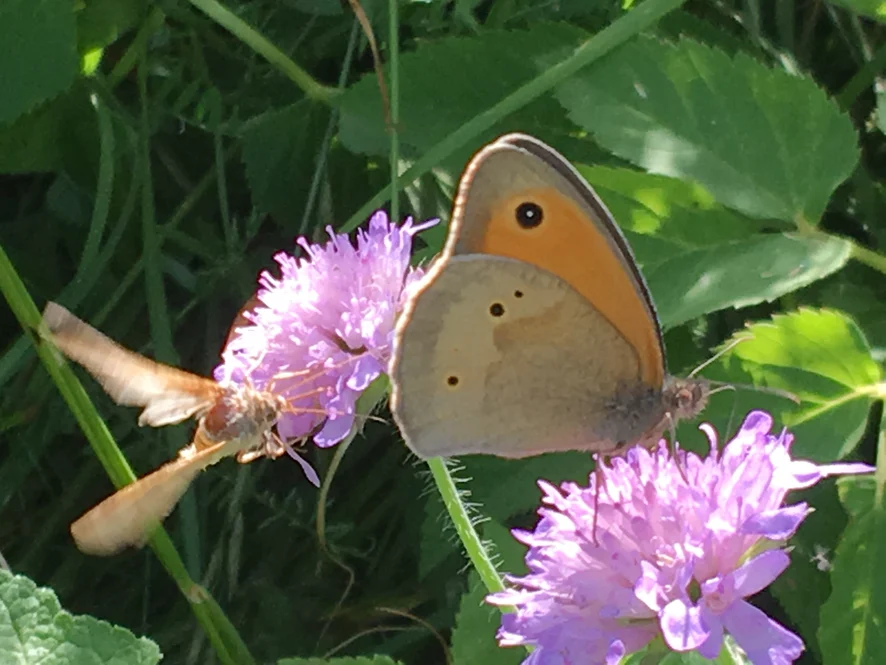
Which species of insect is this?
Maniola jurtina
